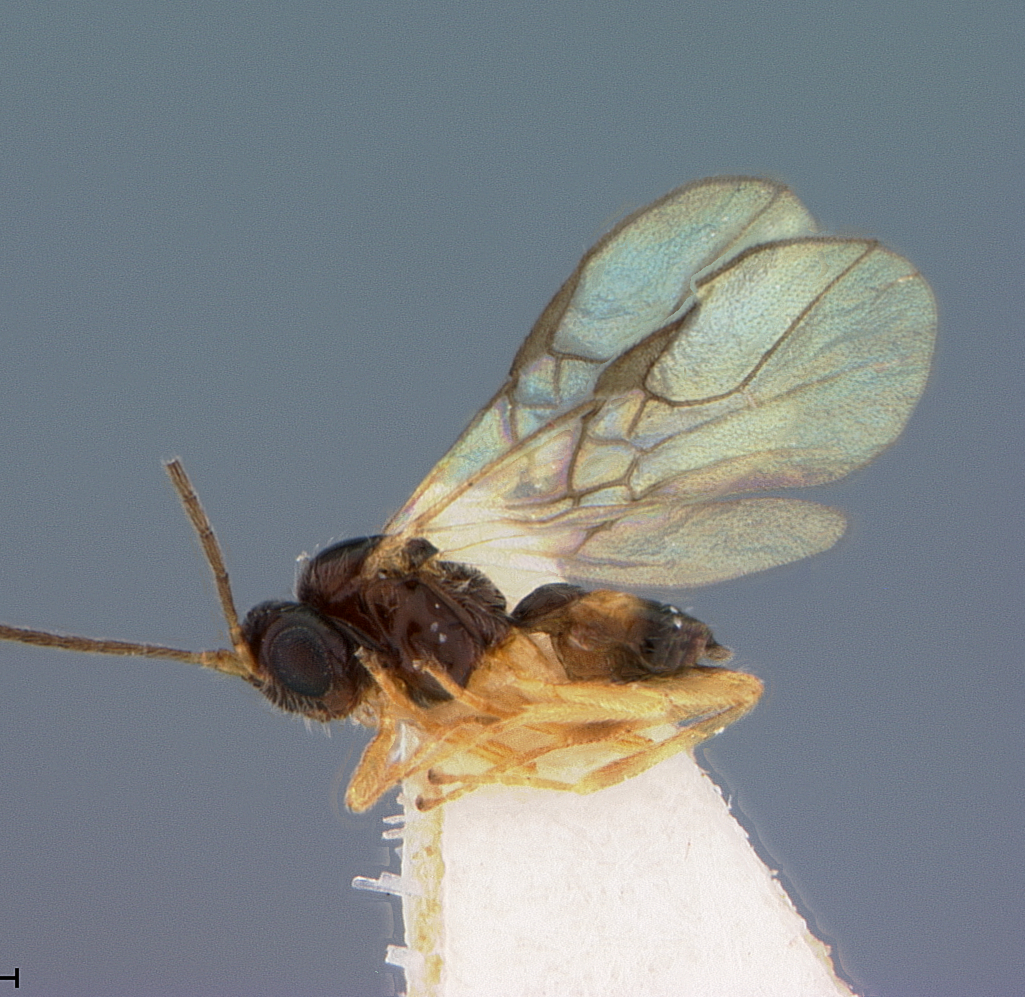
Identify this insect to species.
Opius eupatorii
